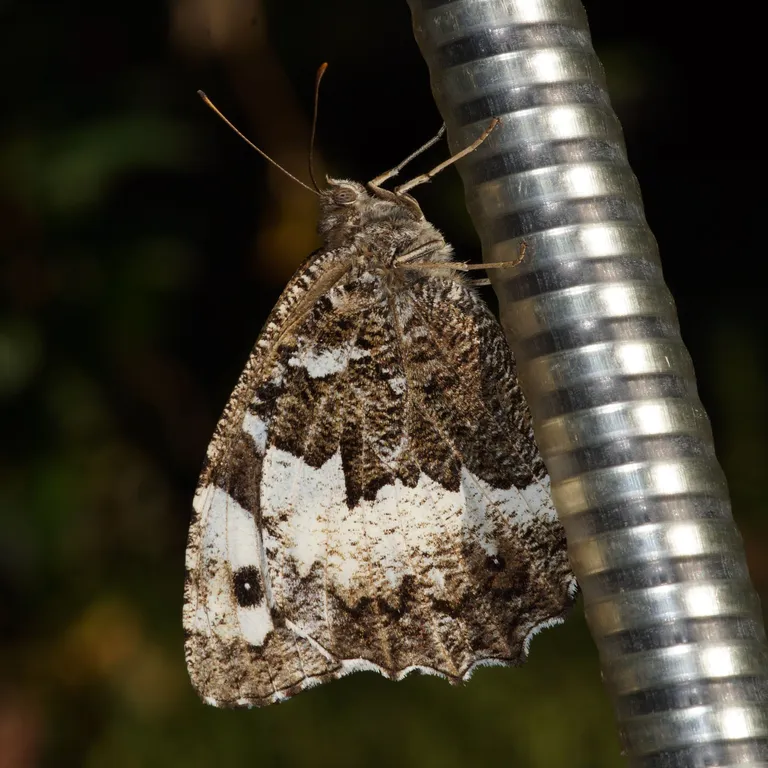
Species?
Brintesia circe
